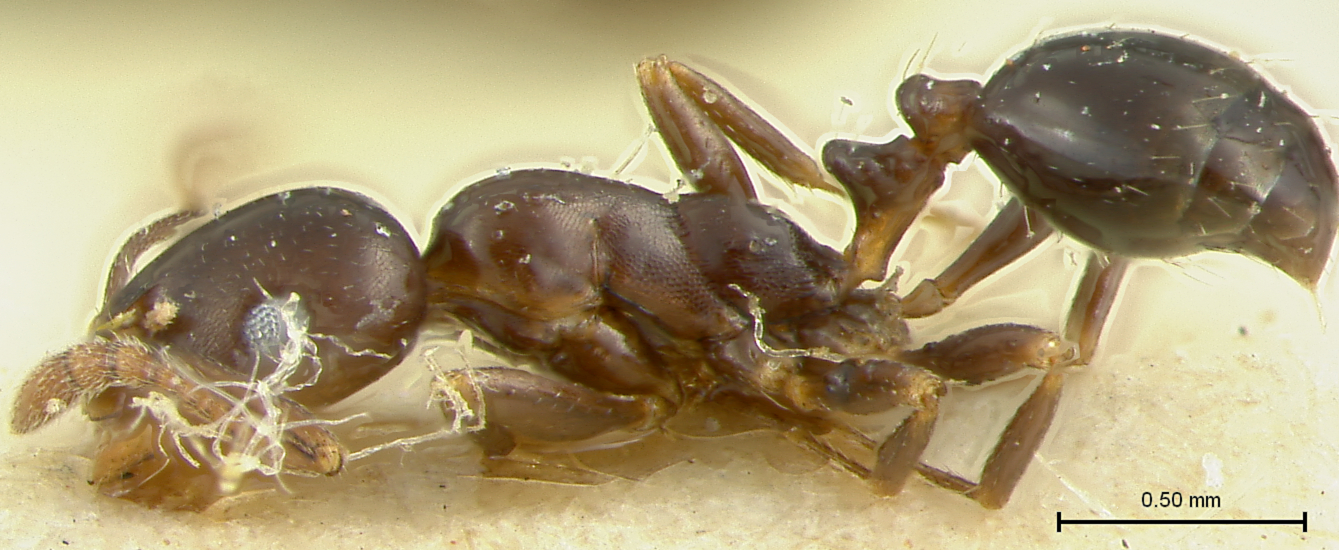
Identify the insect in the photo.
Epixenus algiricus
